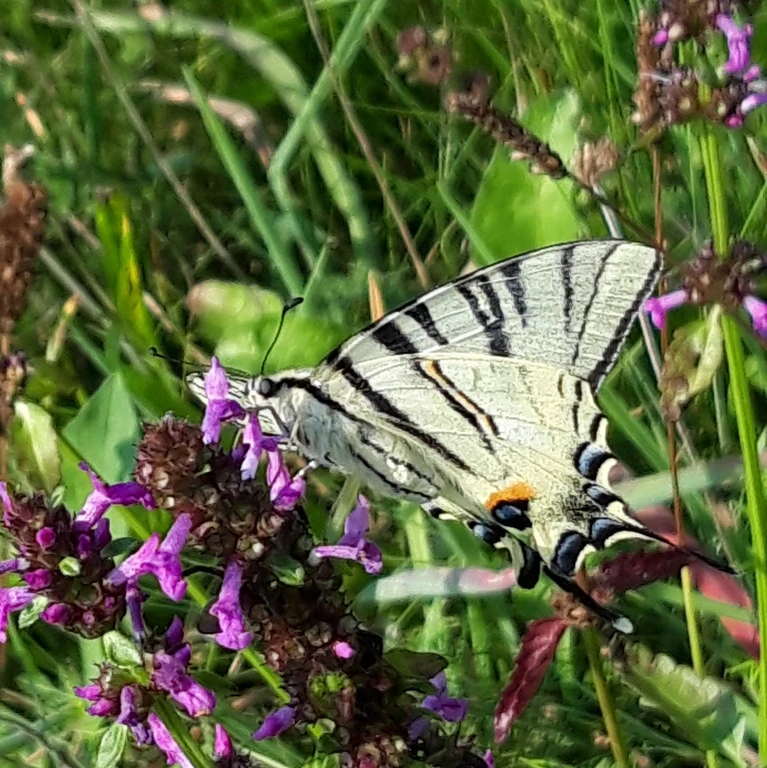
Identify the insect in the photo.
Iphiclides podalirius
